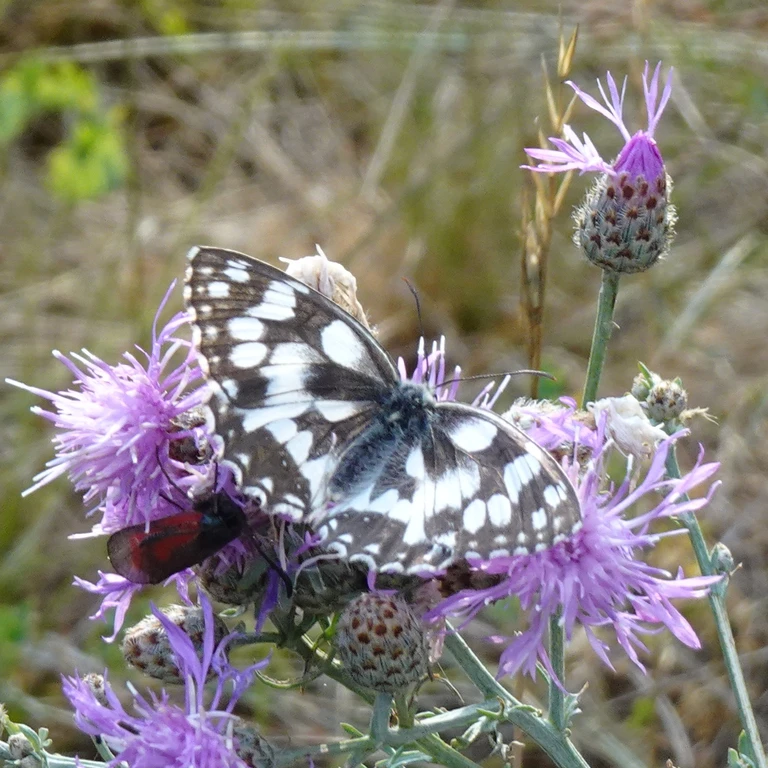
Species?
Melanargia galathea
